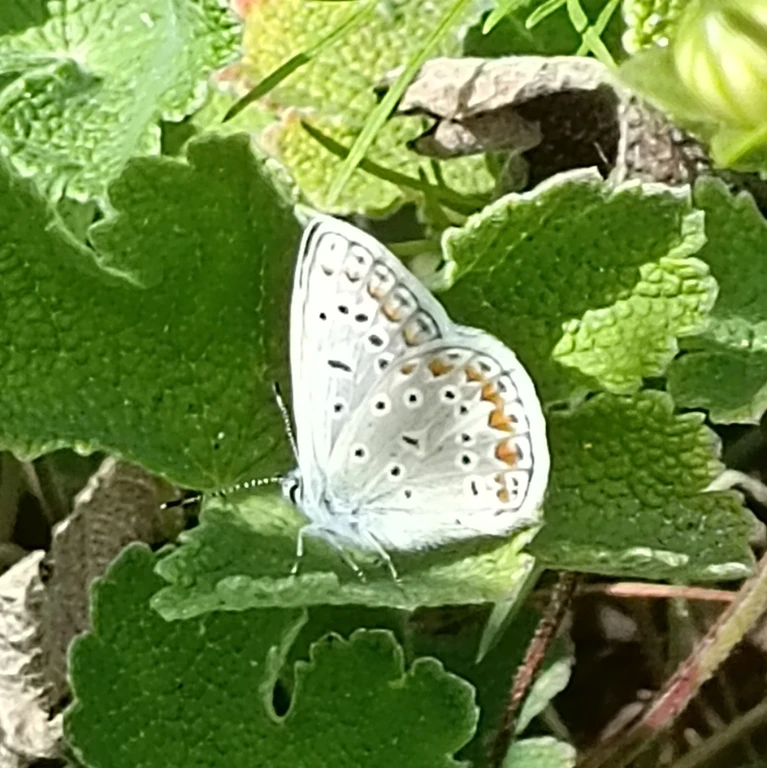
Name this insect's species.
Polyommatus icarus
